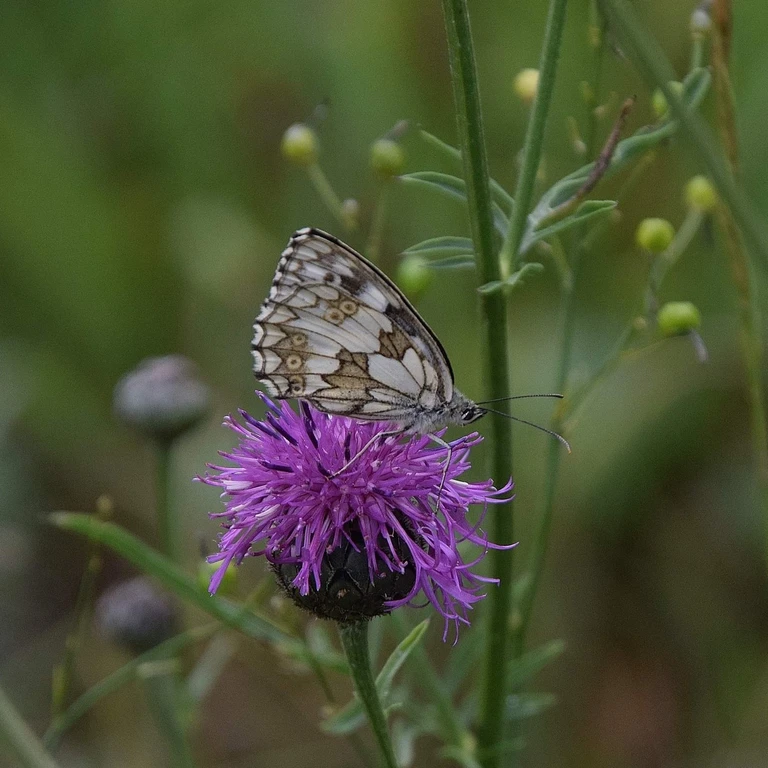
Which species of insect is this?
Melanargia galathea
